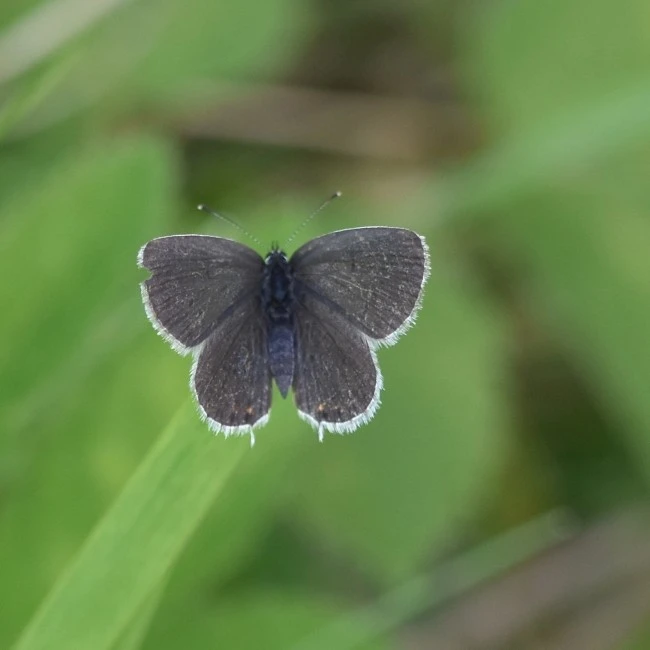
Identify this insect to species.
Cupido argiades (also Elkalyce argiades)
